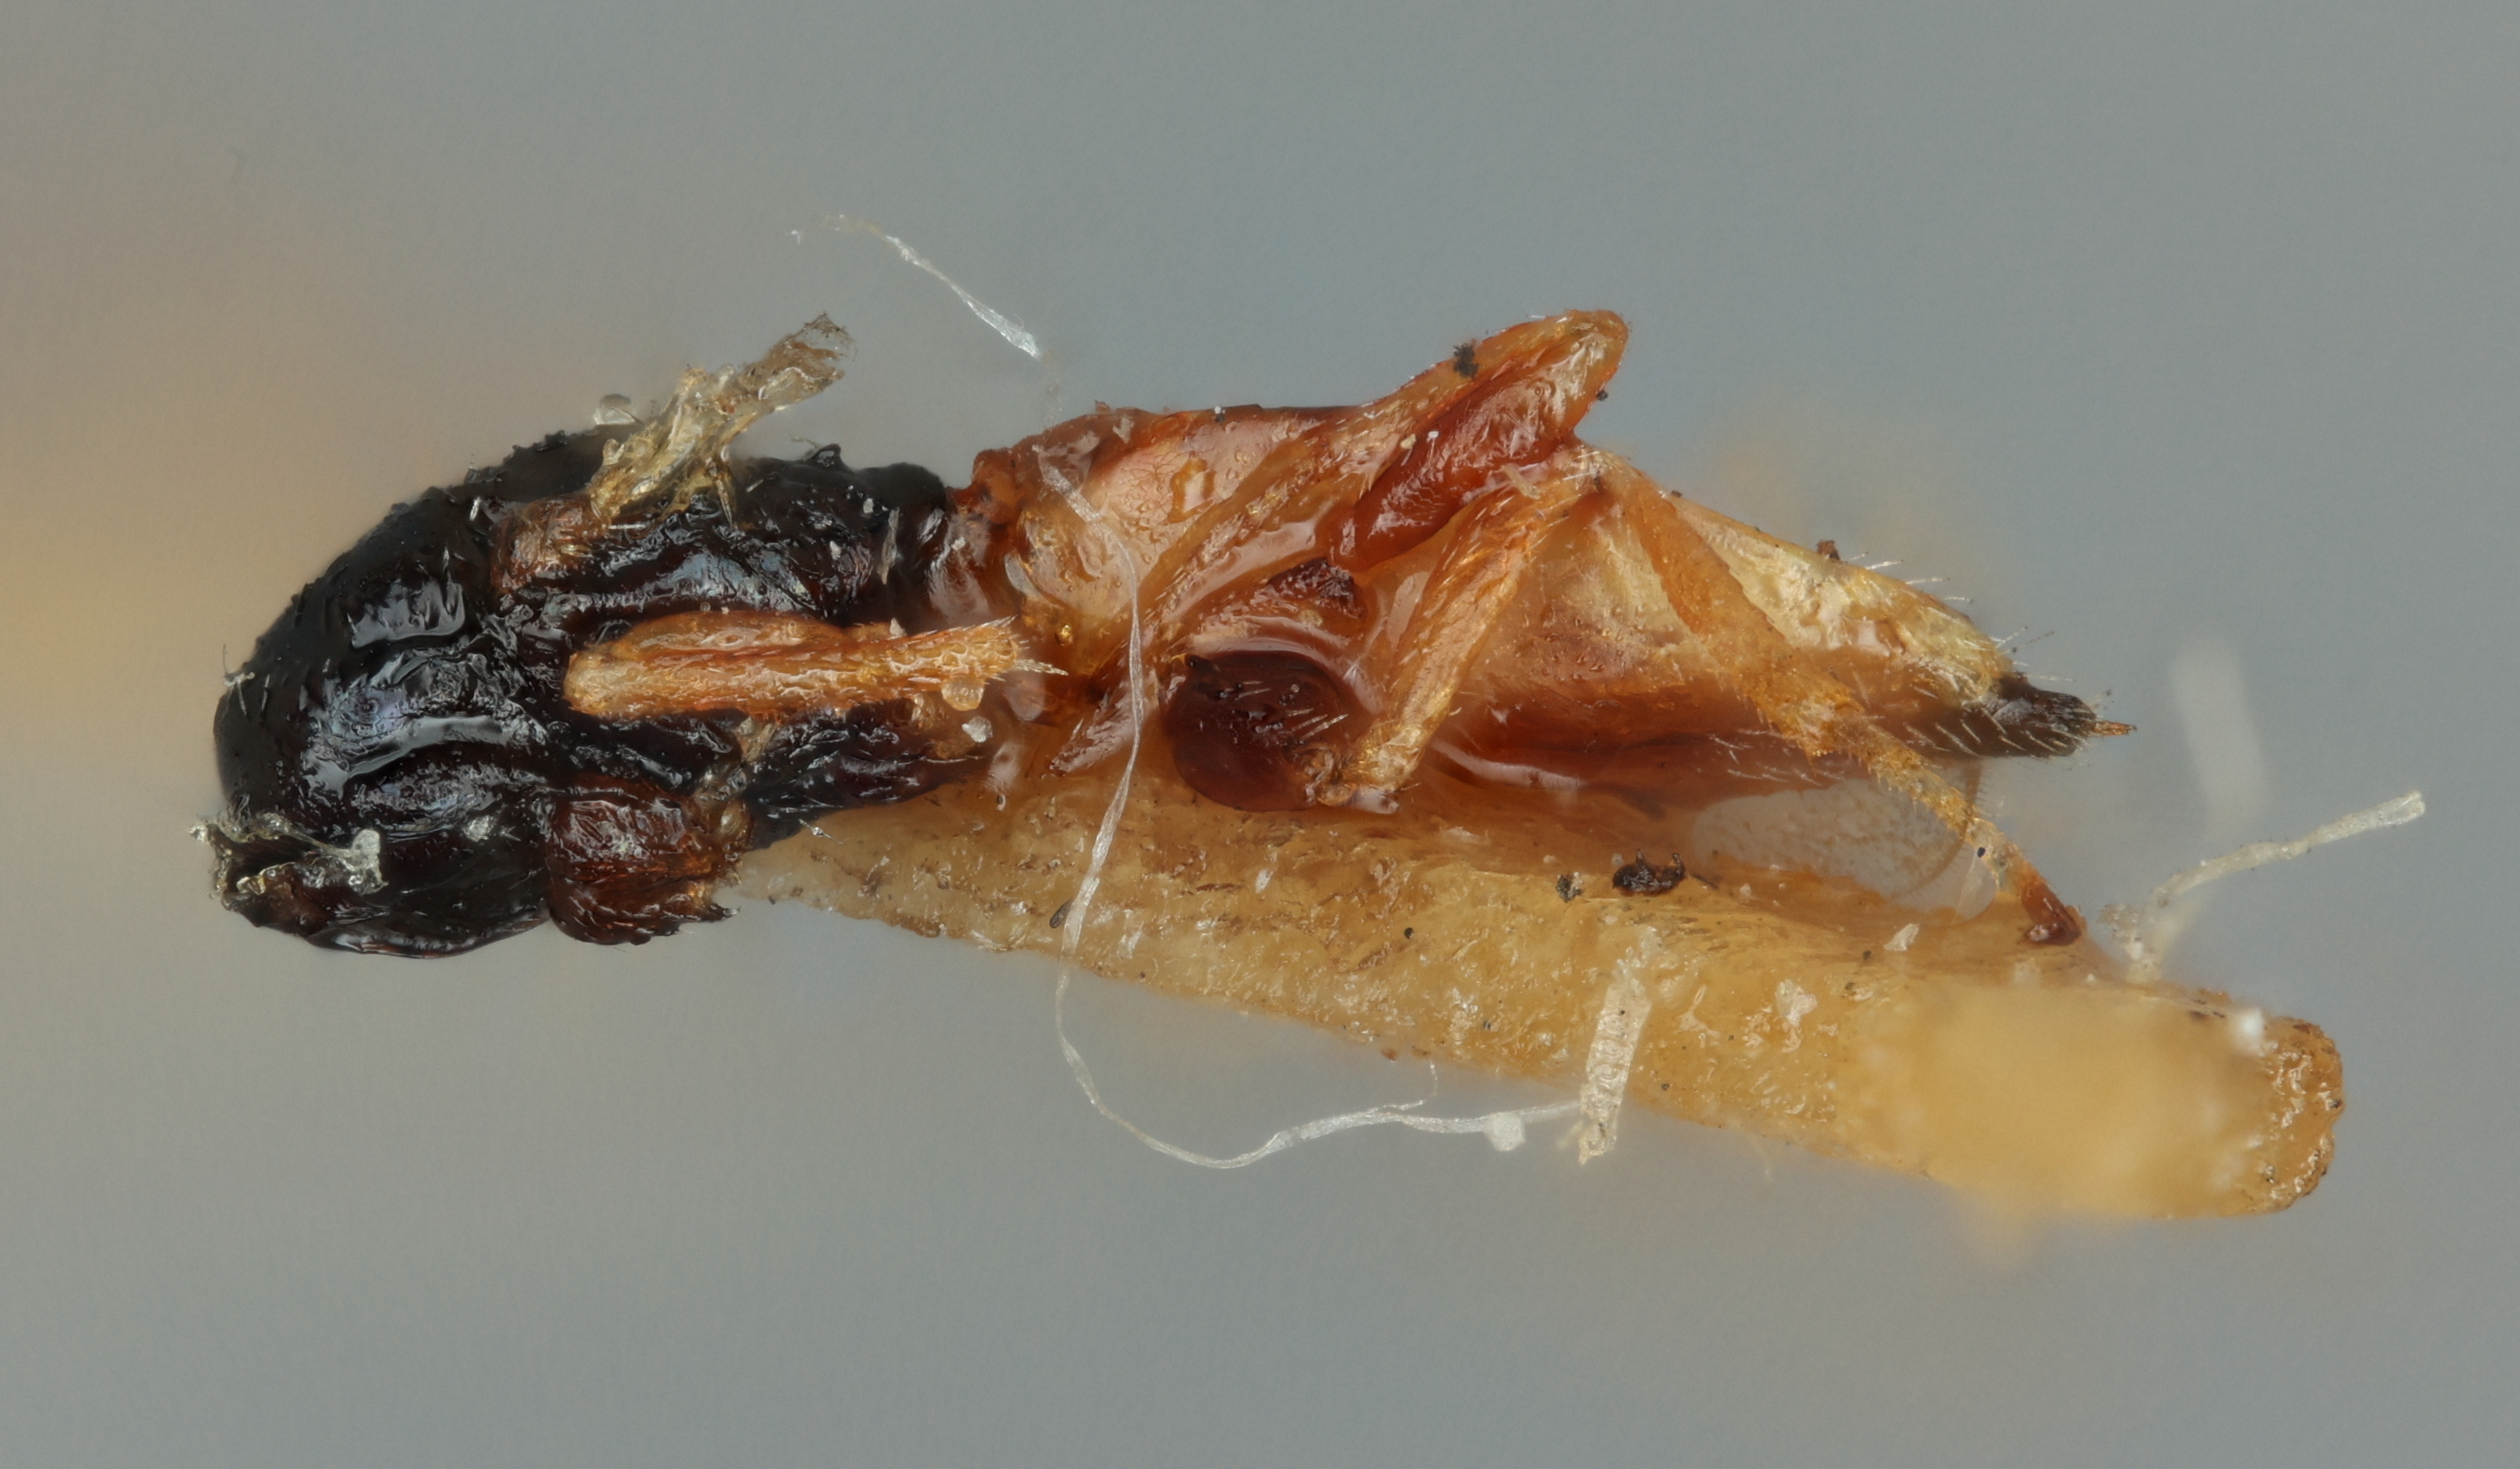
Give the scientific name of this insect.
Merisus texensis
